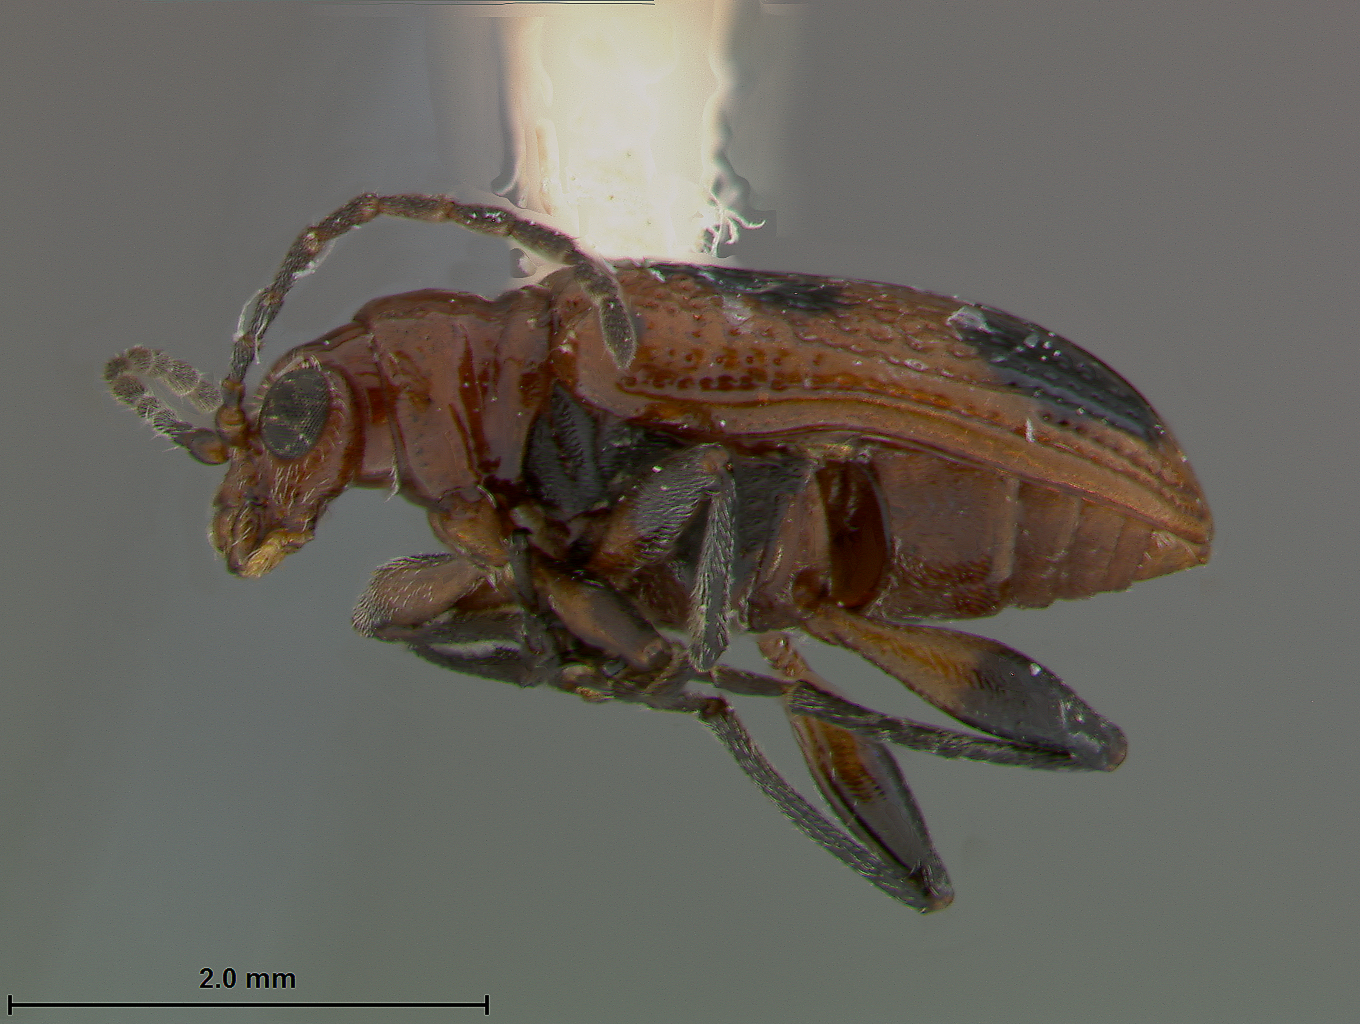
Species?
Neolema cordata
